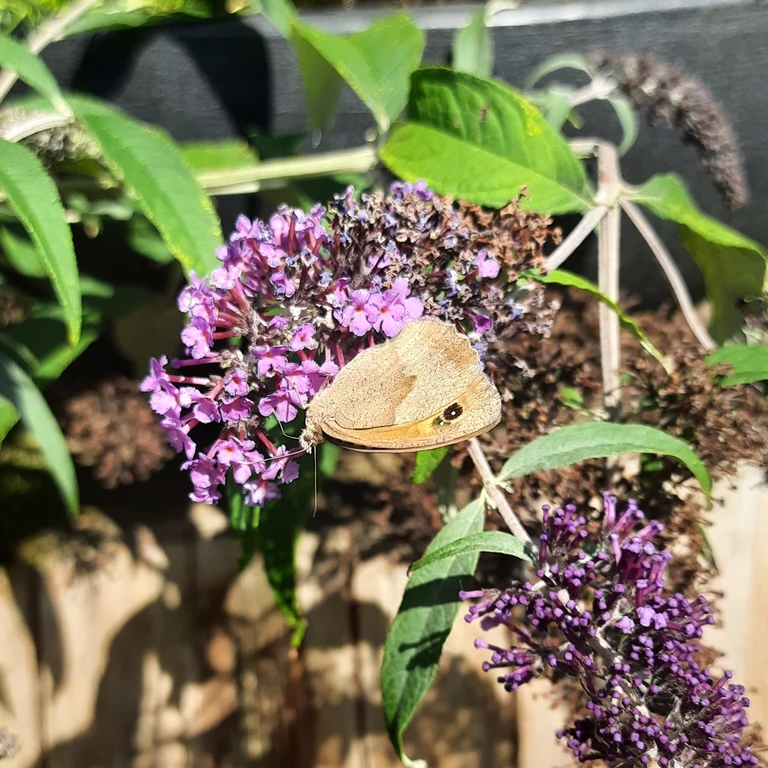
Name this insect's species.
Maniola jurtina
